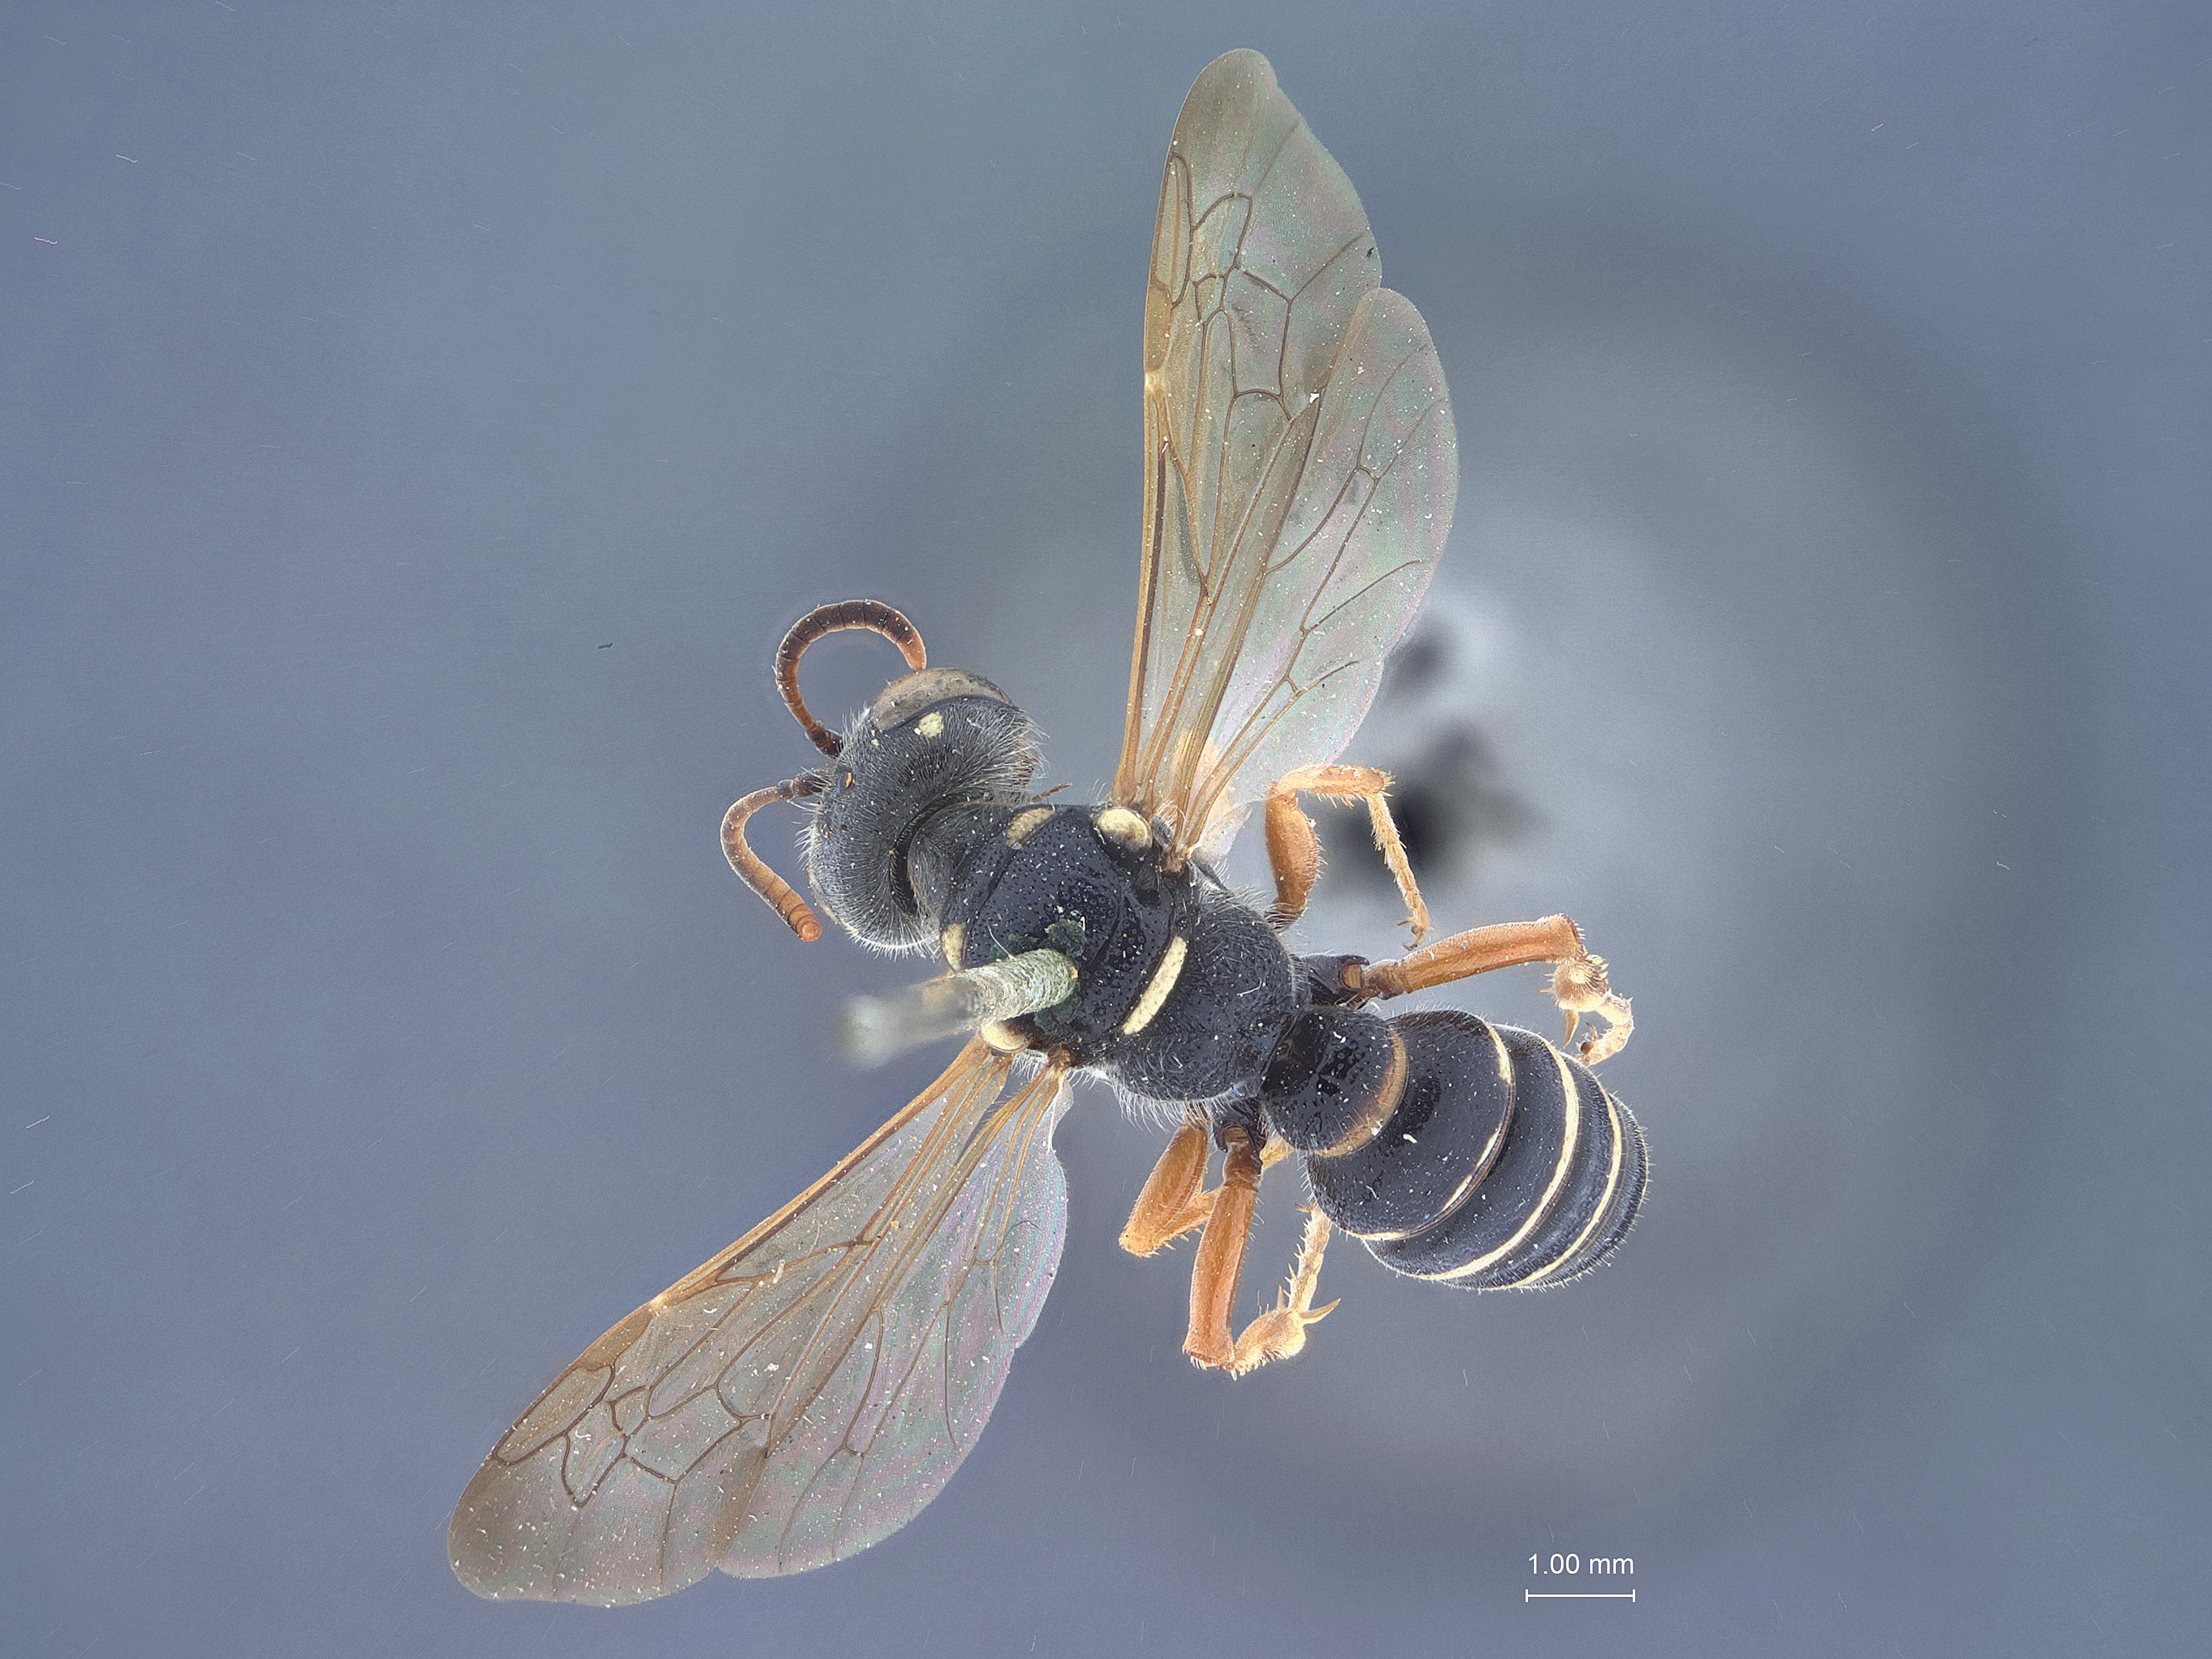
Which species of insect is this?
Cerceris quinquefasciata
